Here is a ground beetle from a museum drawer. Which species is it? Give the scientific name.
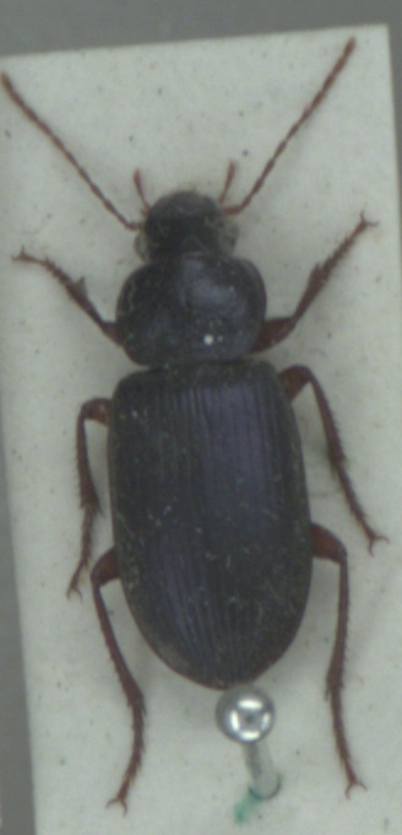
Ophonus ardosiacus
